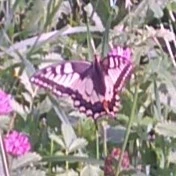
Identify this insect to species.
Papilio machaon
